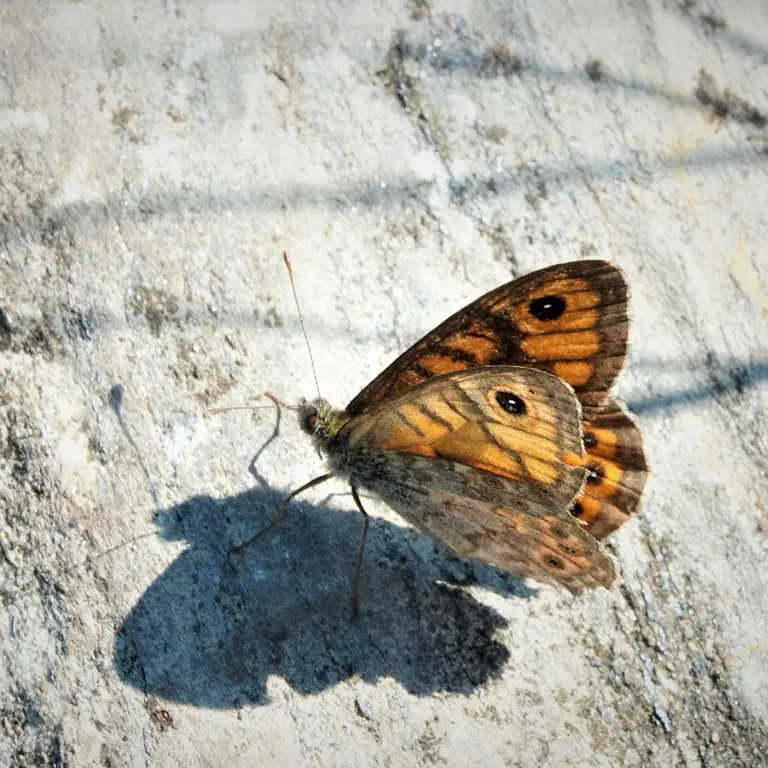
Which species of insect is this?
Lasiommata megera (also Pararge megera)
